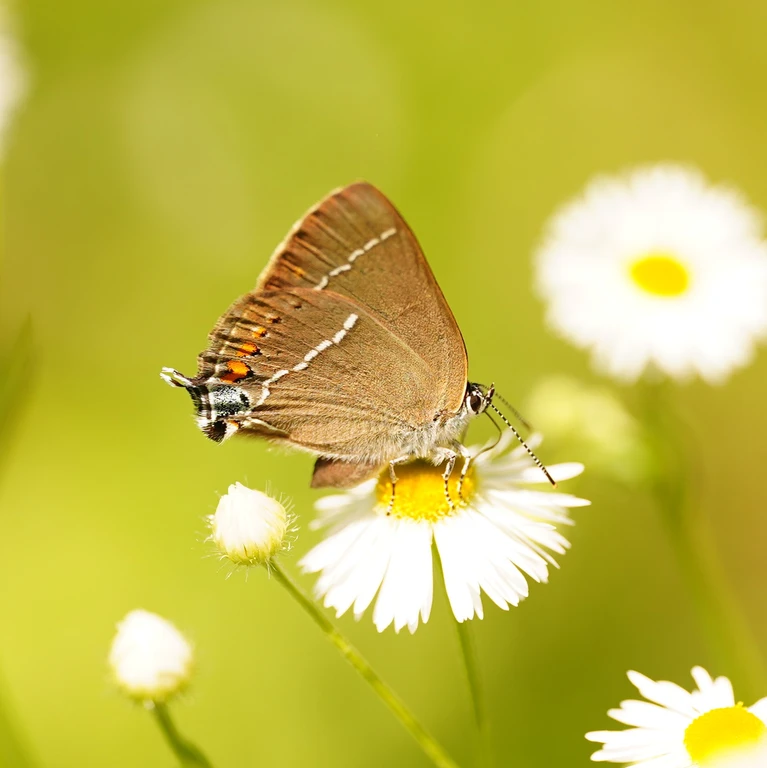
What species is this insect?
Satyrium spini (also Tuttiola spini)
